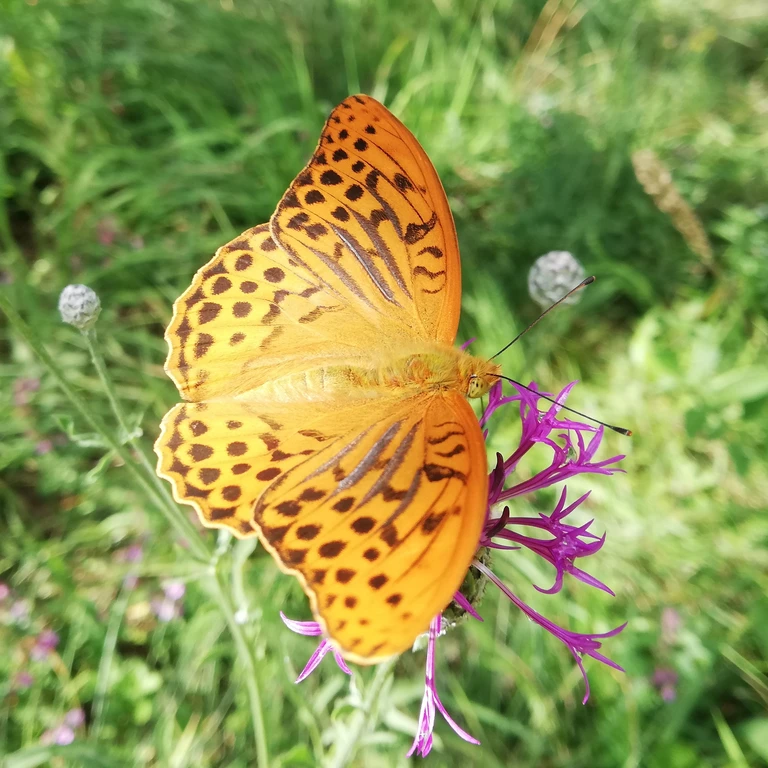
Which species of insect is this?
Argynnis paphia
